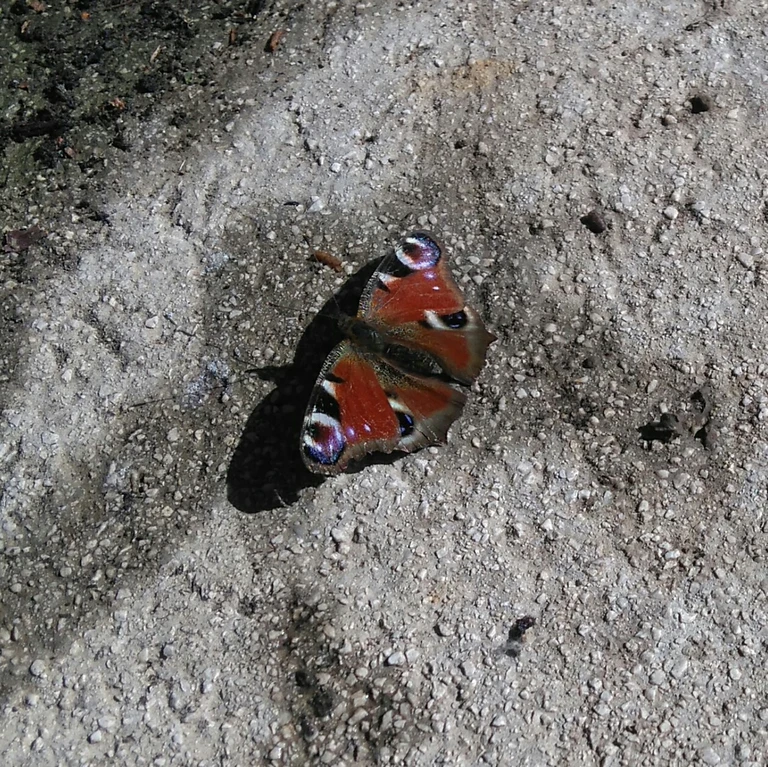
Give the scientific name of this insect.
Aglais io
